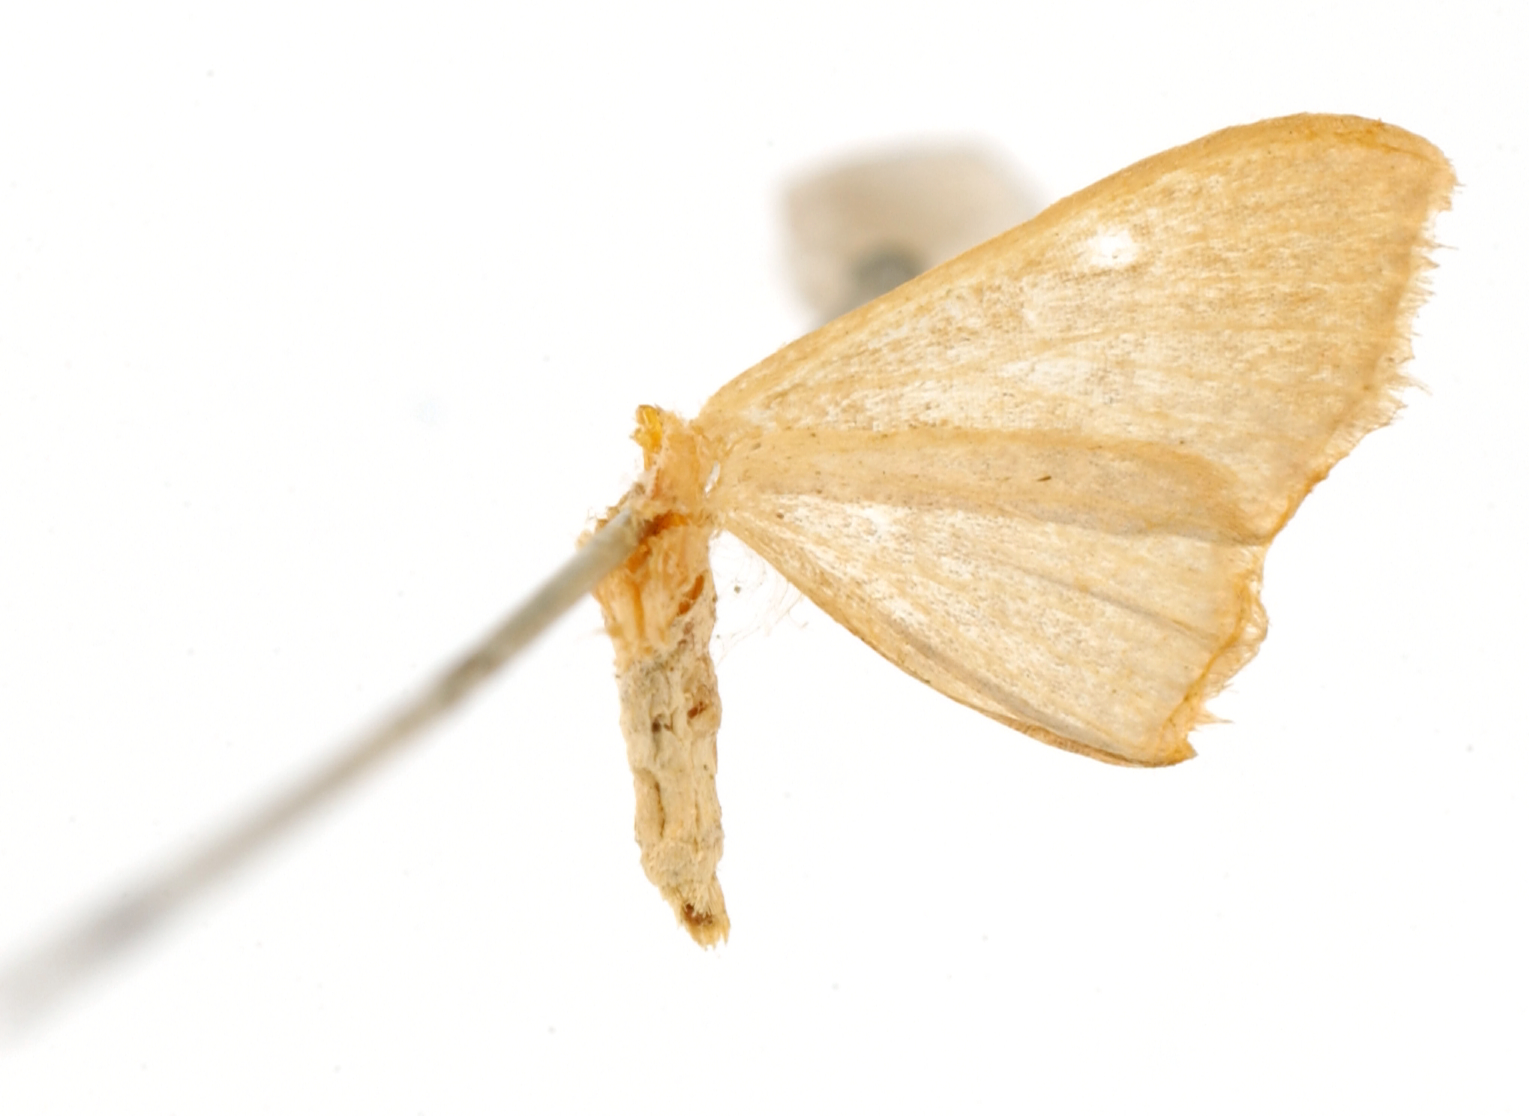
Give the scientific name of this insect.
Calyptocome incarnata
